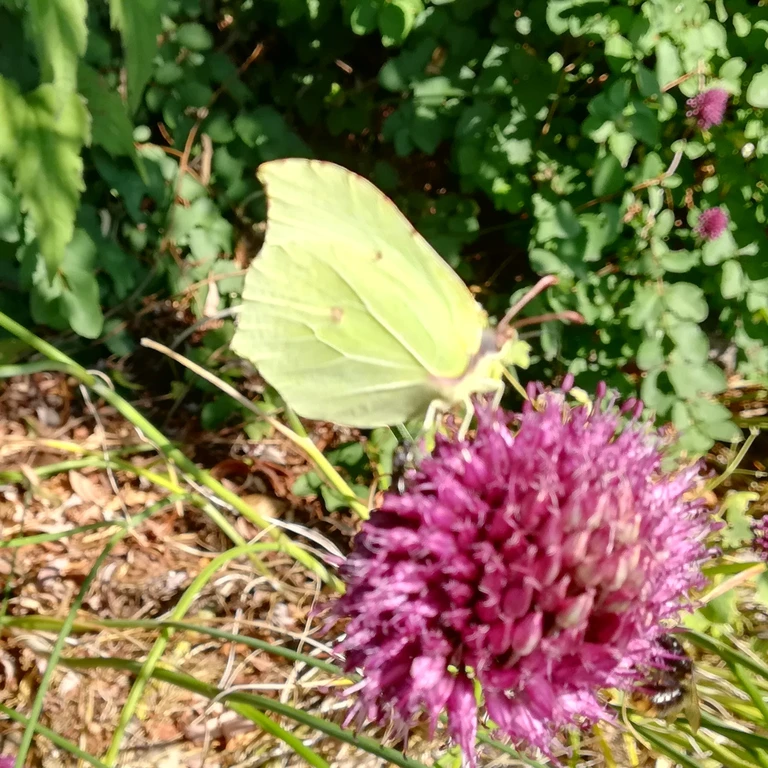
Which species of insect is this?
Gonepteryx rhamni
